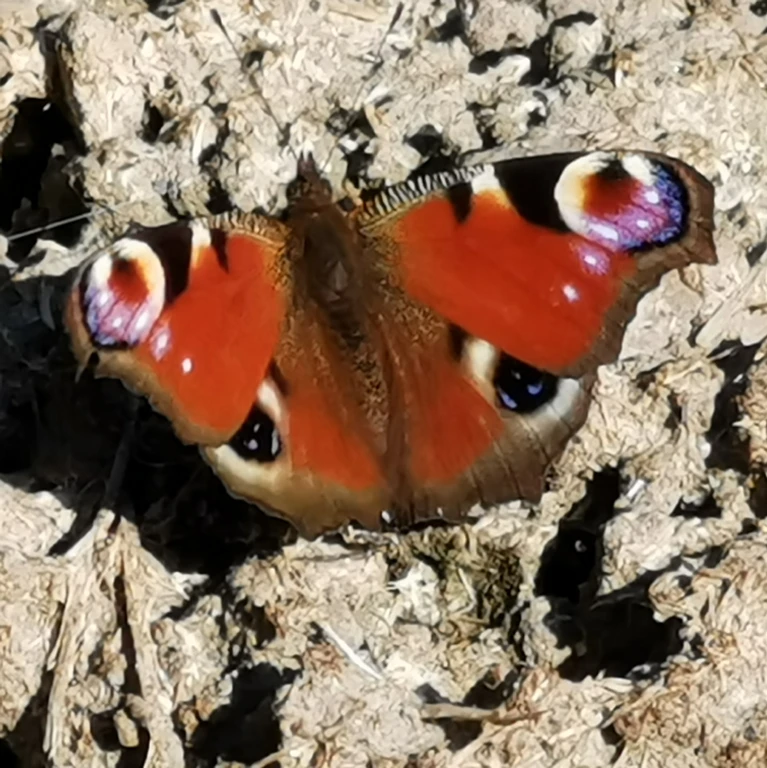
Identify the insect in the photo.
Aglais io
